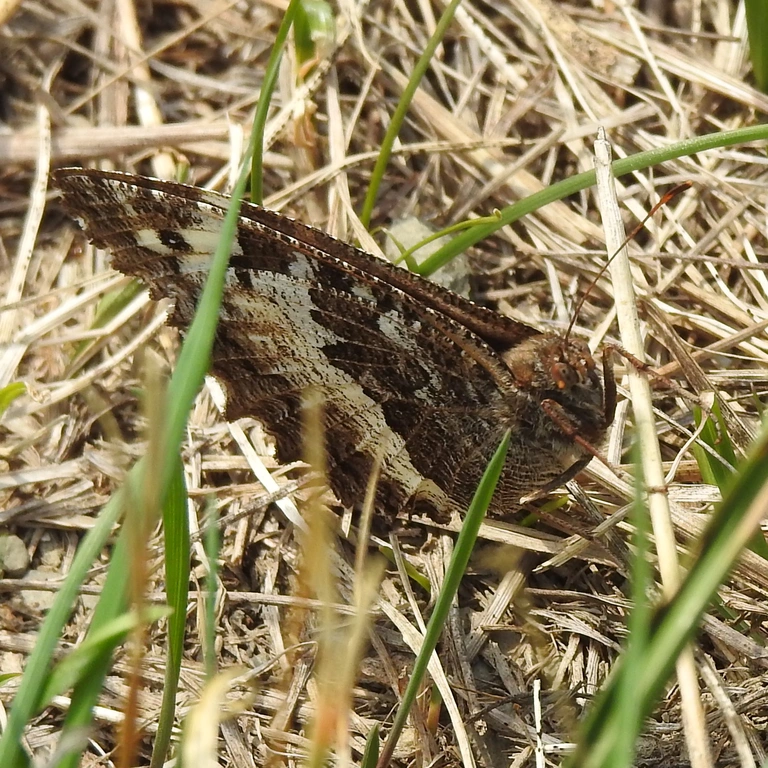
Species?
Brintesia circe
